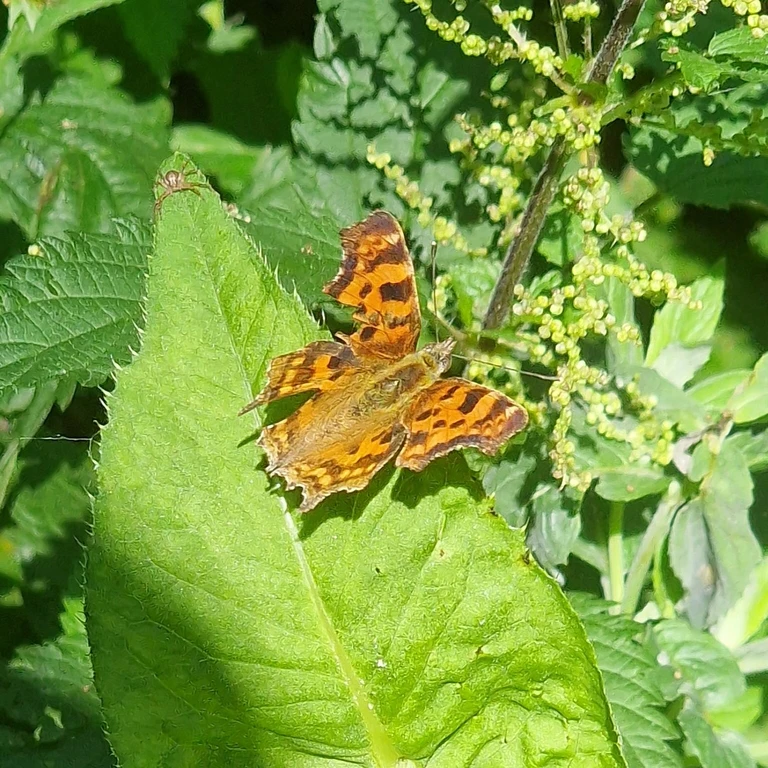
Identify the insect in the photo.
Polygonia c-album
